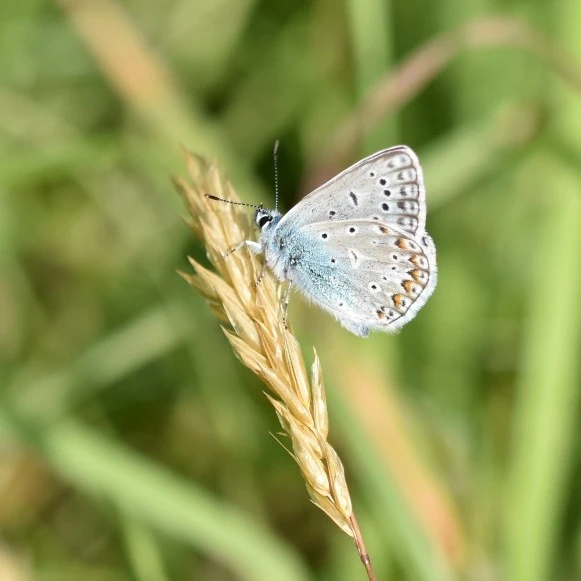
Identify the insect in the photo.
Polyommatus icarus
